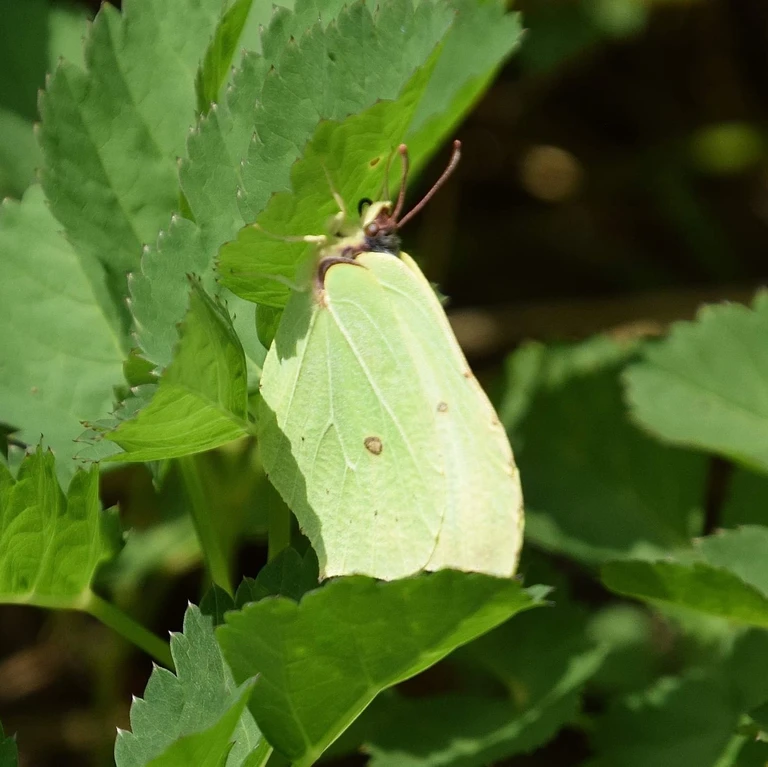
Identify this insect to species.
Gonepteryx rhamni
